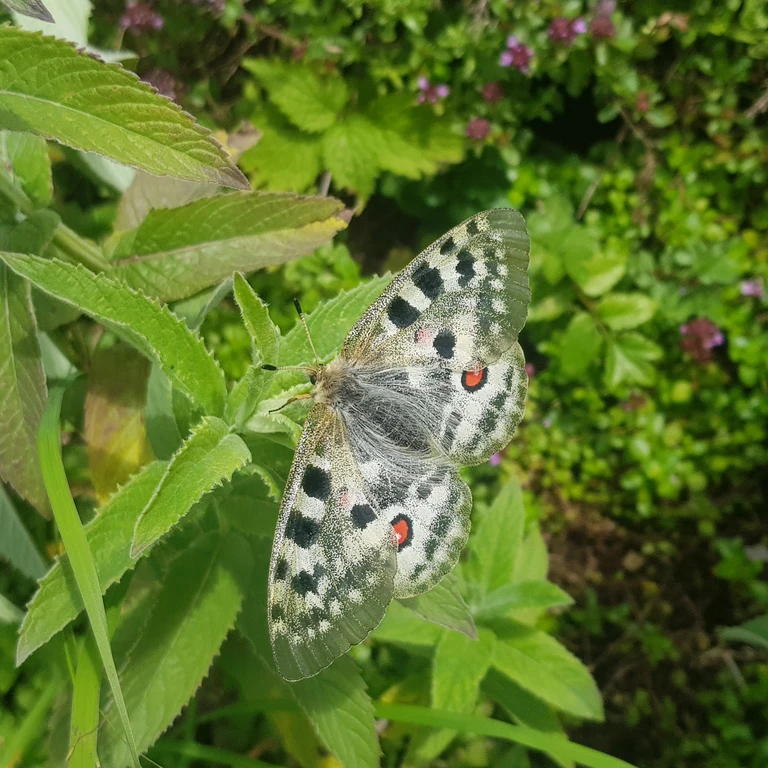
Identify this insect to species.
Parnassius apollo
